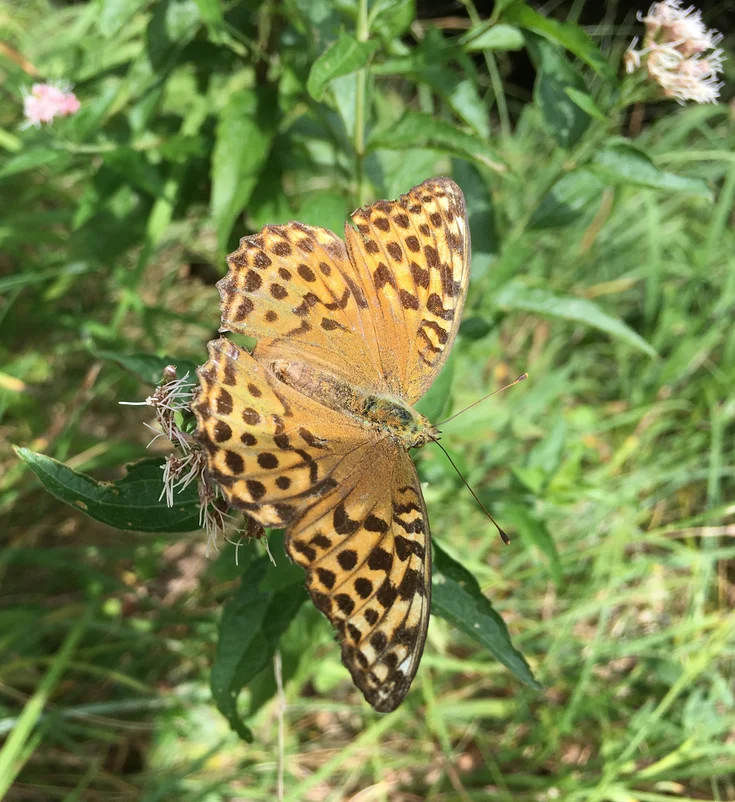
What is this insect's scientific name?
Argynnis paphia
